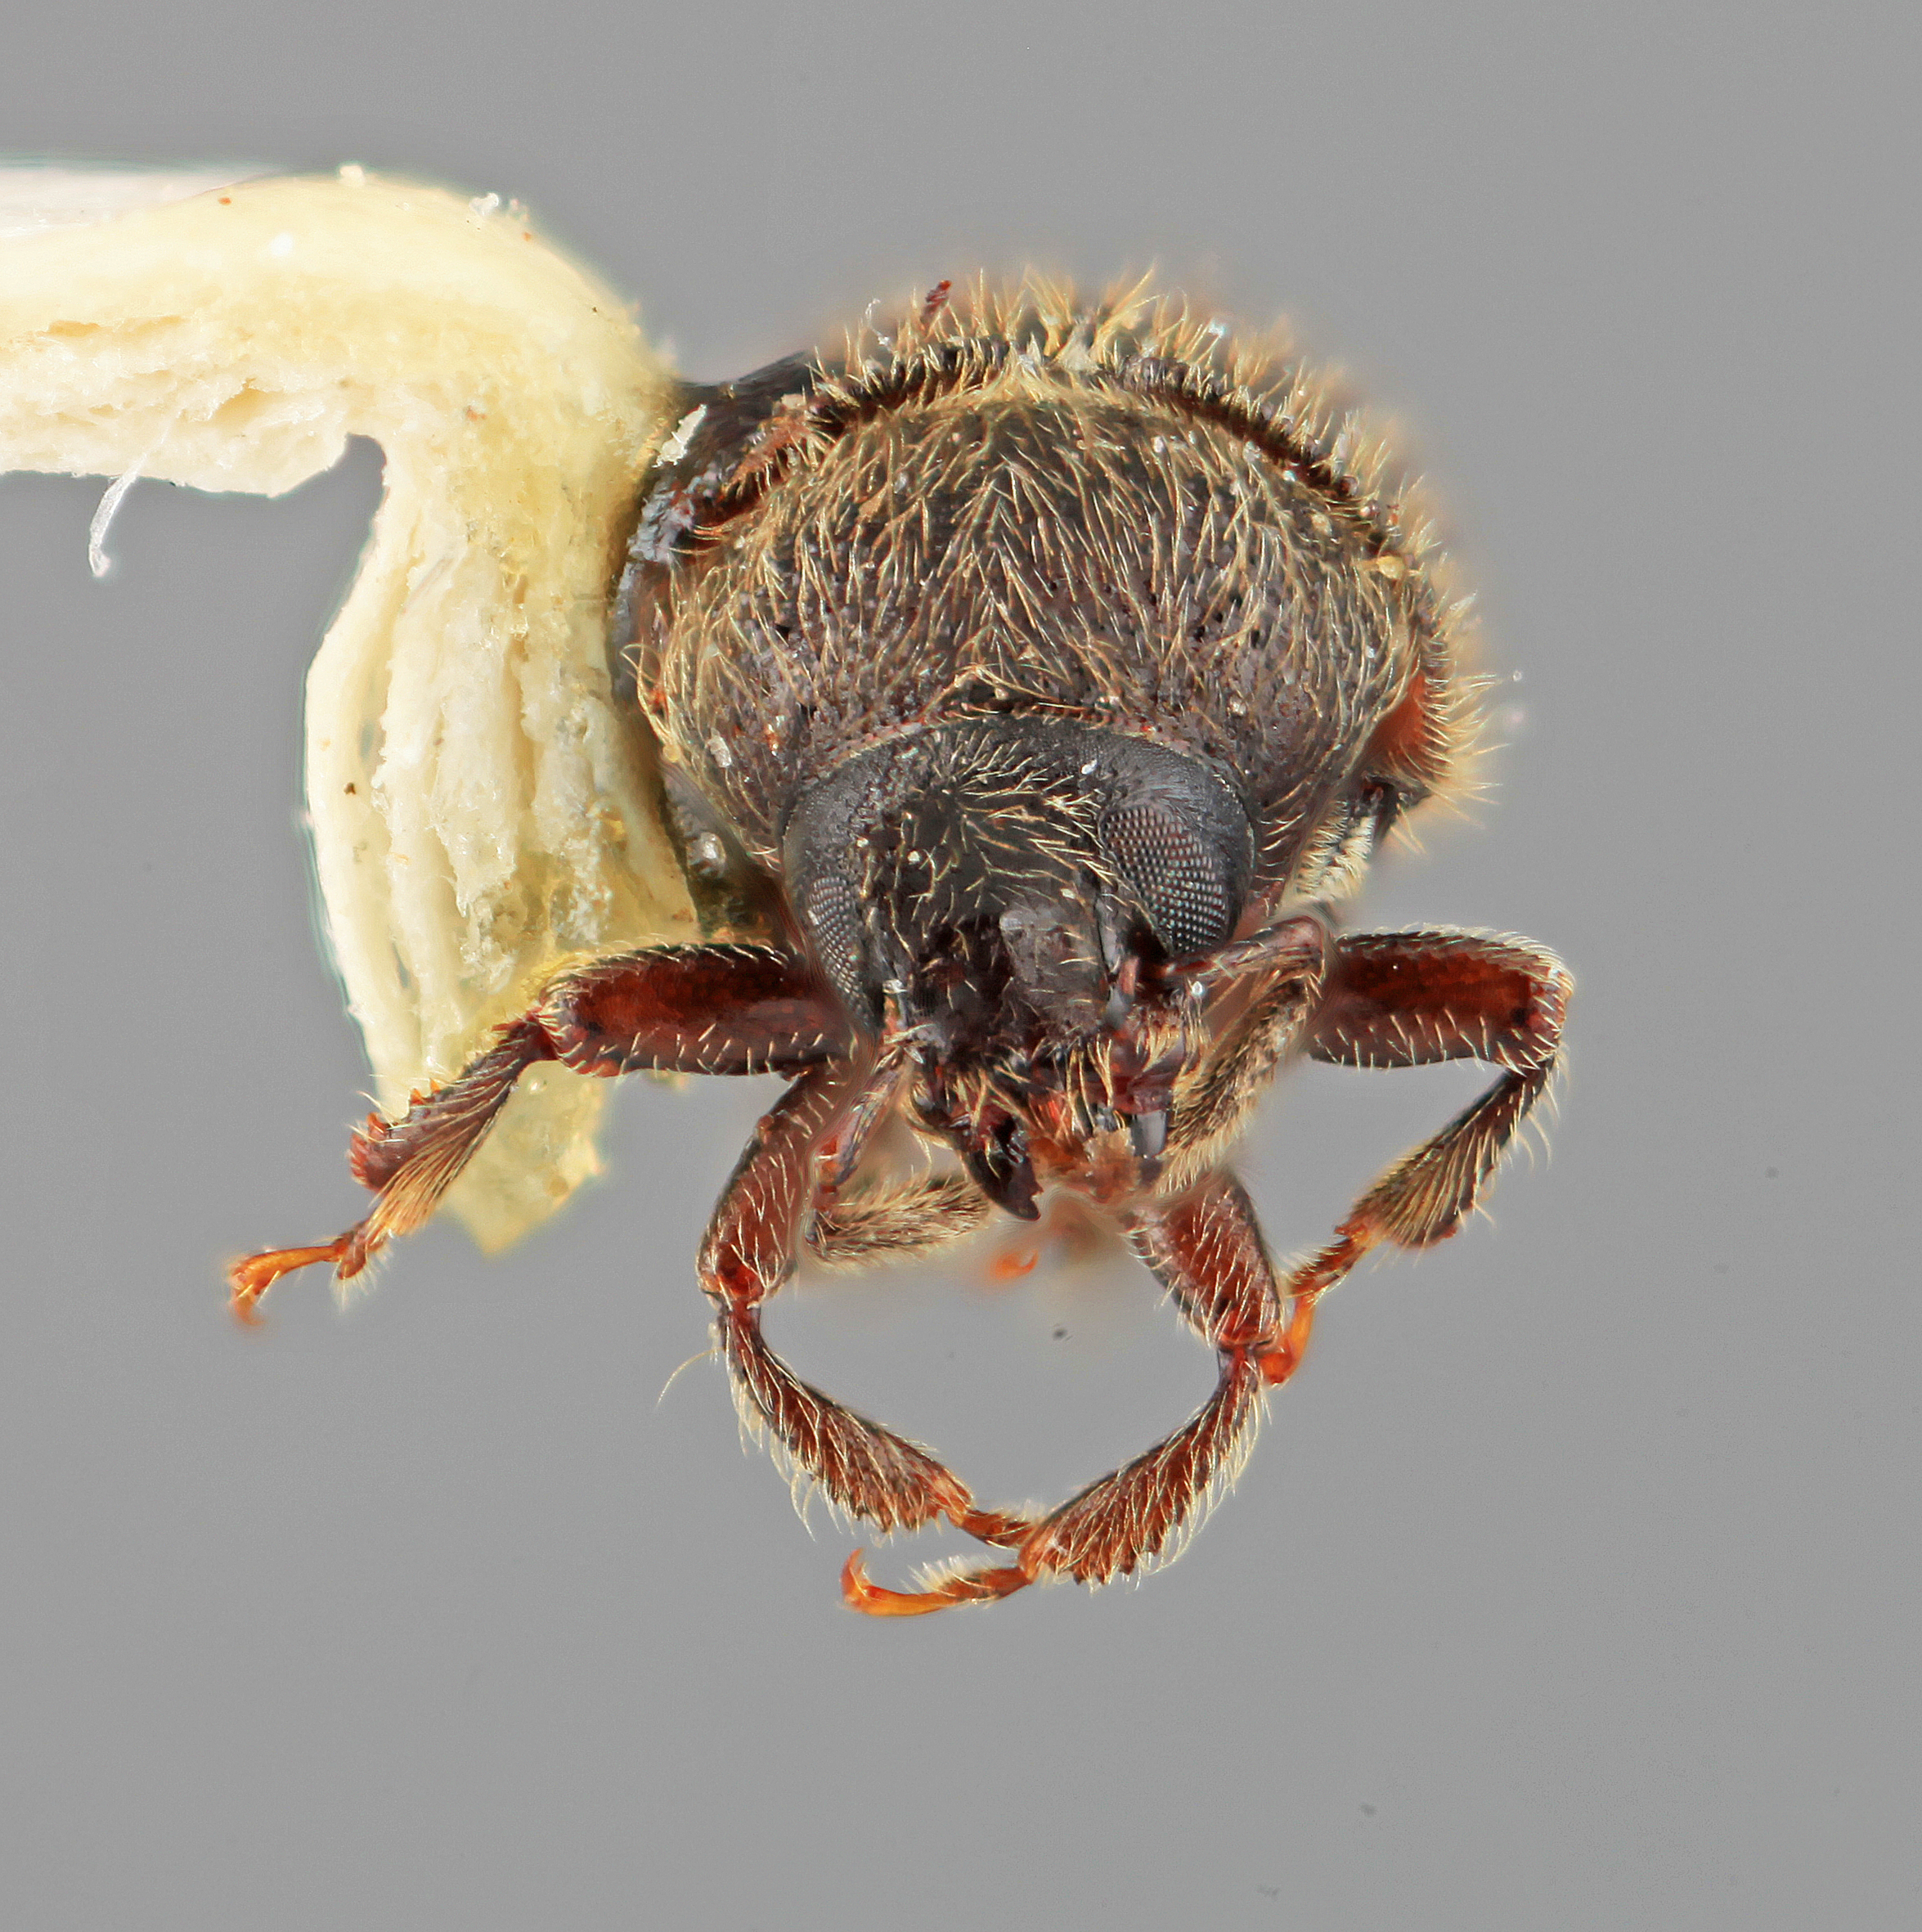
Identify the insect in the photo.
Phloeotribus hirticulus
